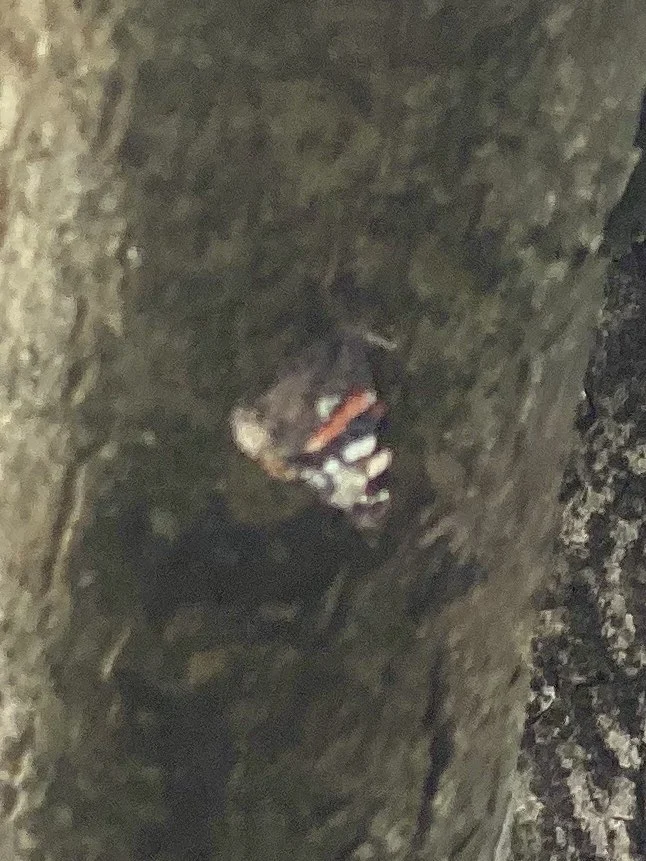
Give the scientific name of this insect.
Vanessa atalanta
